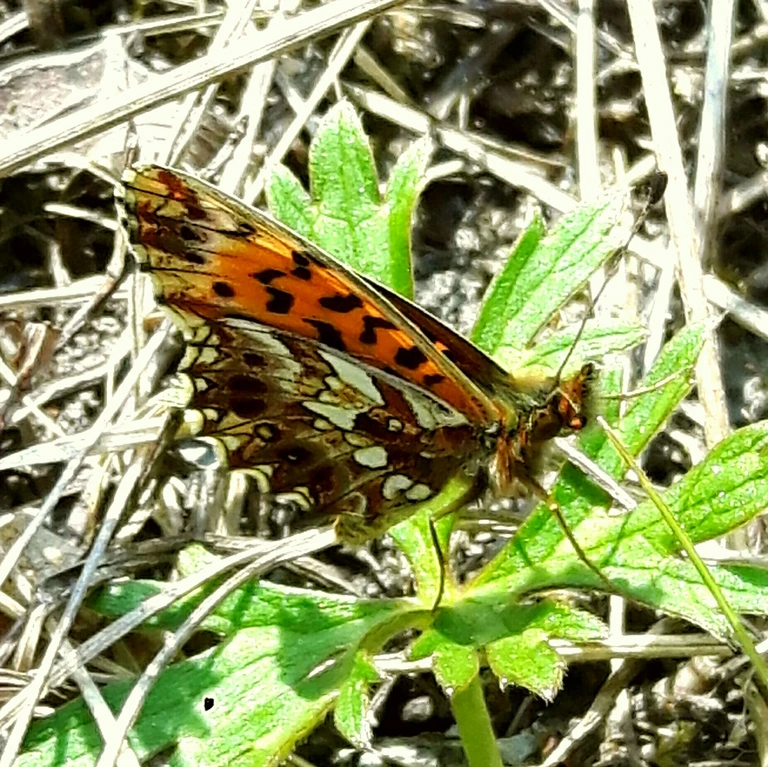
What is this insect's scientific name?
Boloria dia
